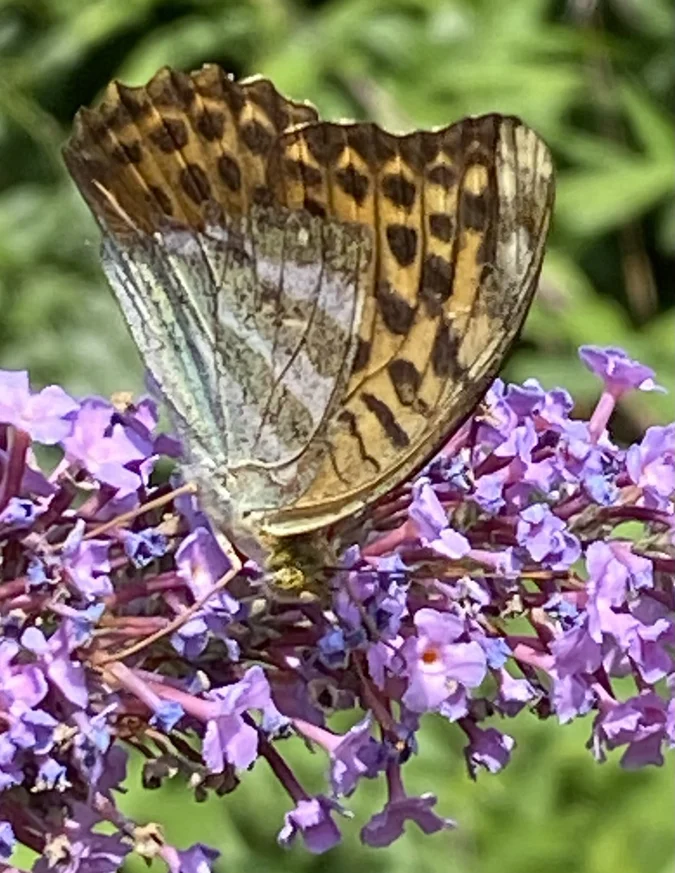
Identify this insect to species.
Argynnis paphia
